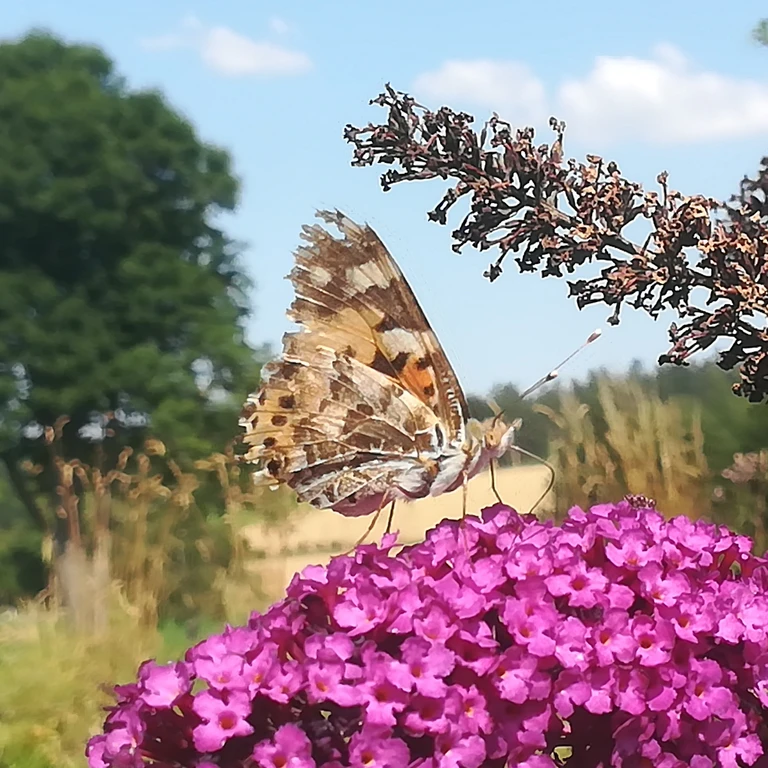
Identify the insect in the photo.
Vanessa cardui
